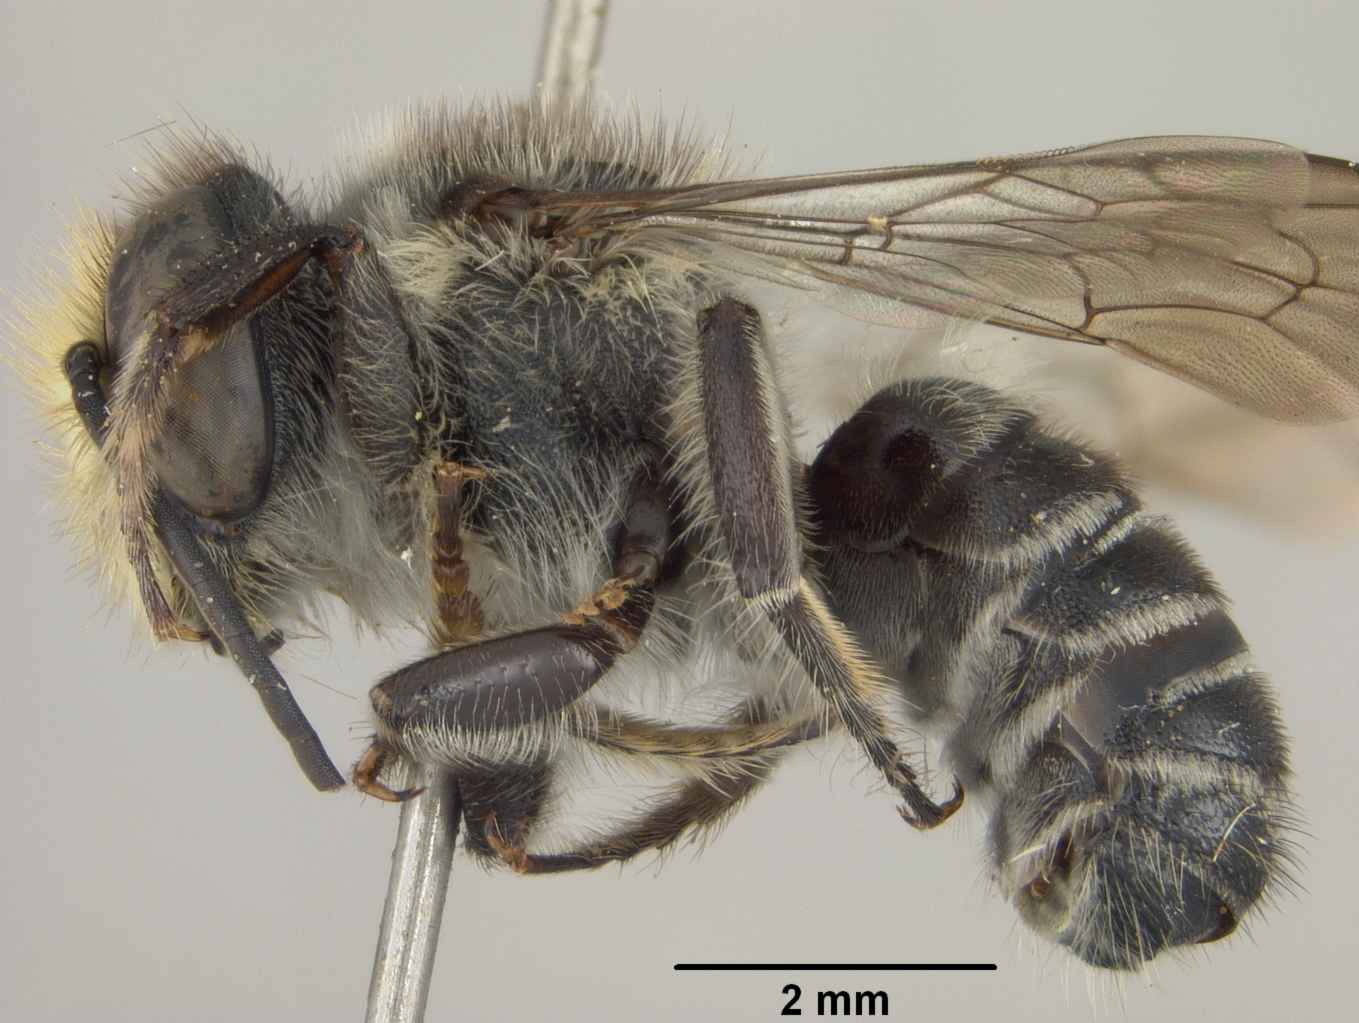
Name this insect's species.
Megachile merrilli
